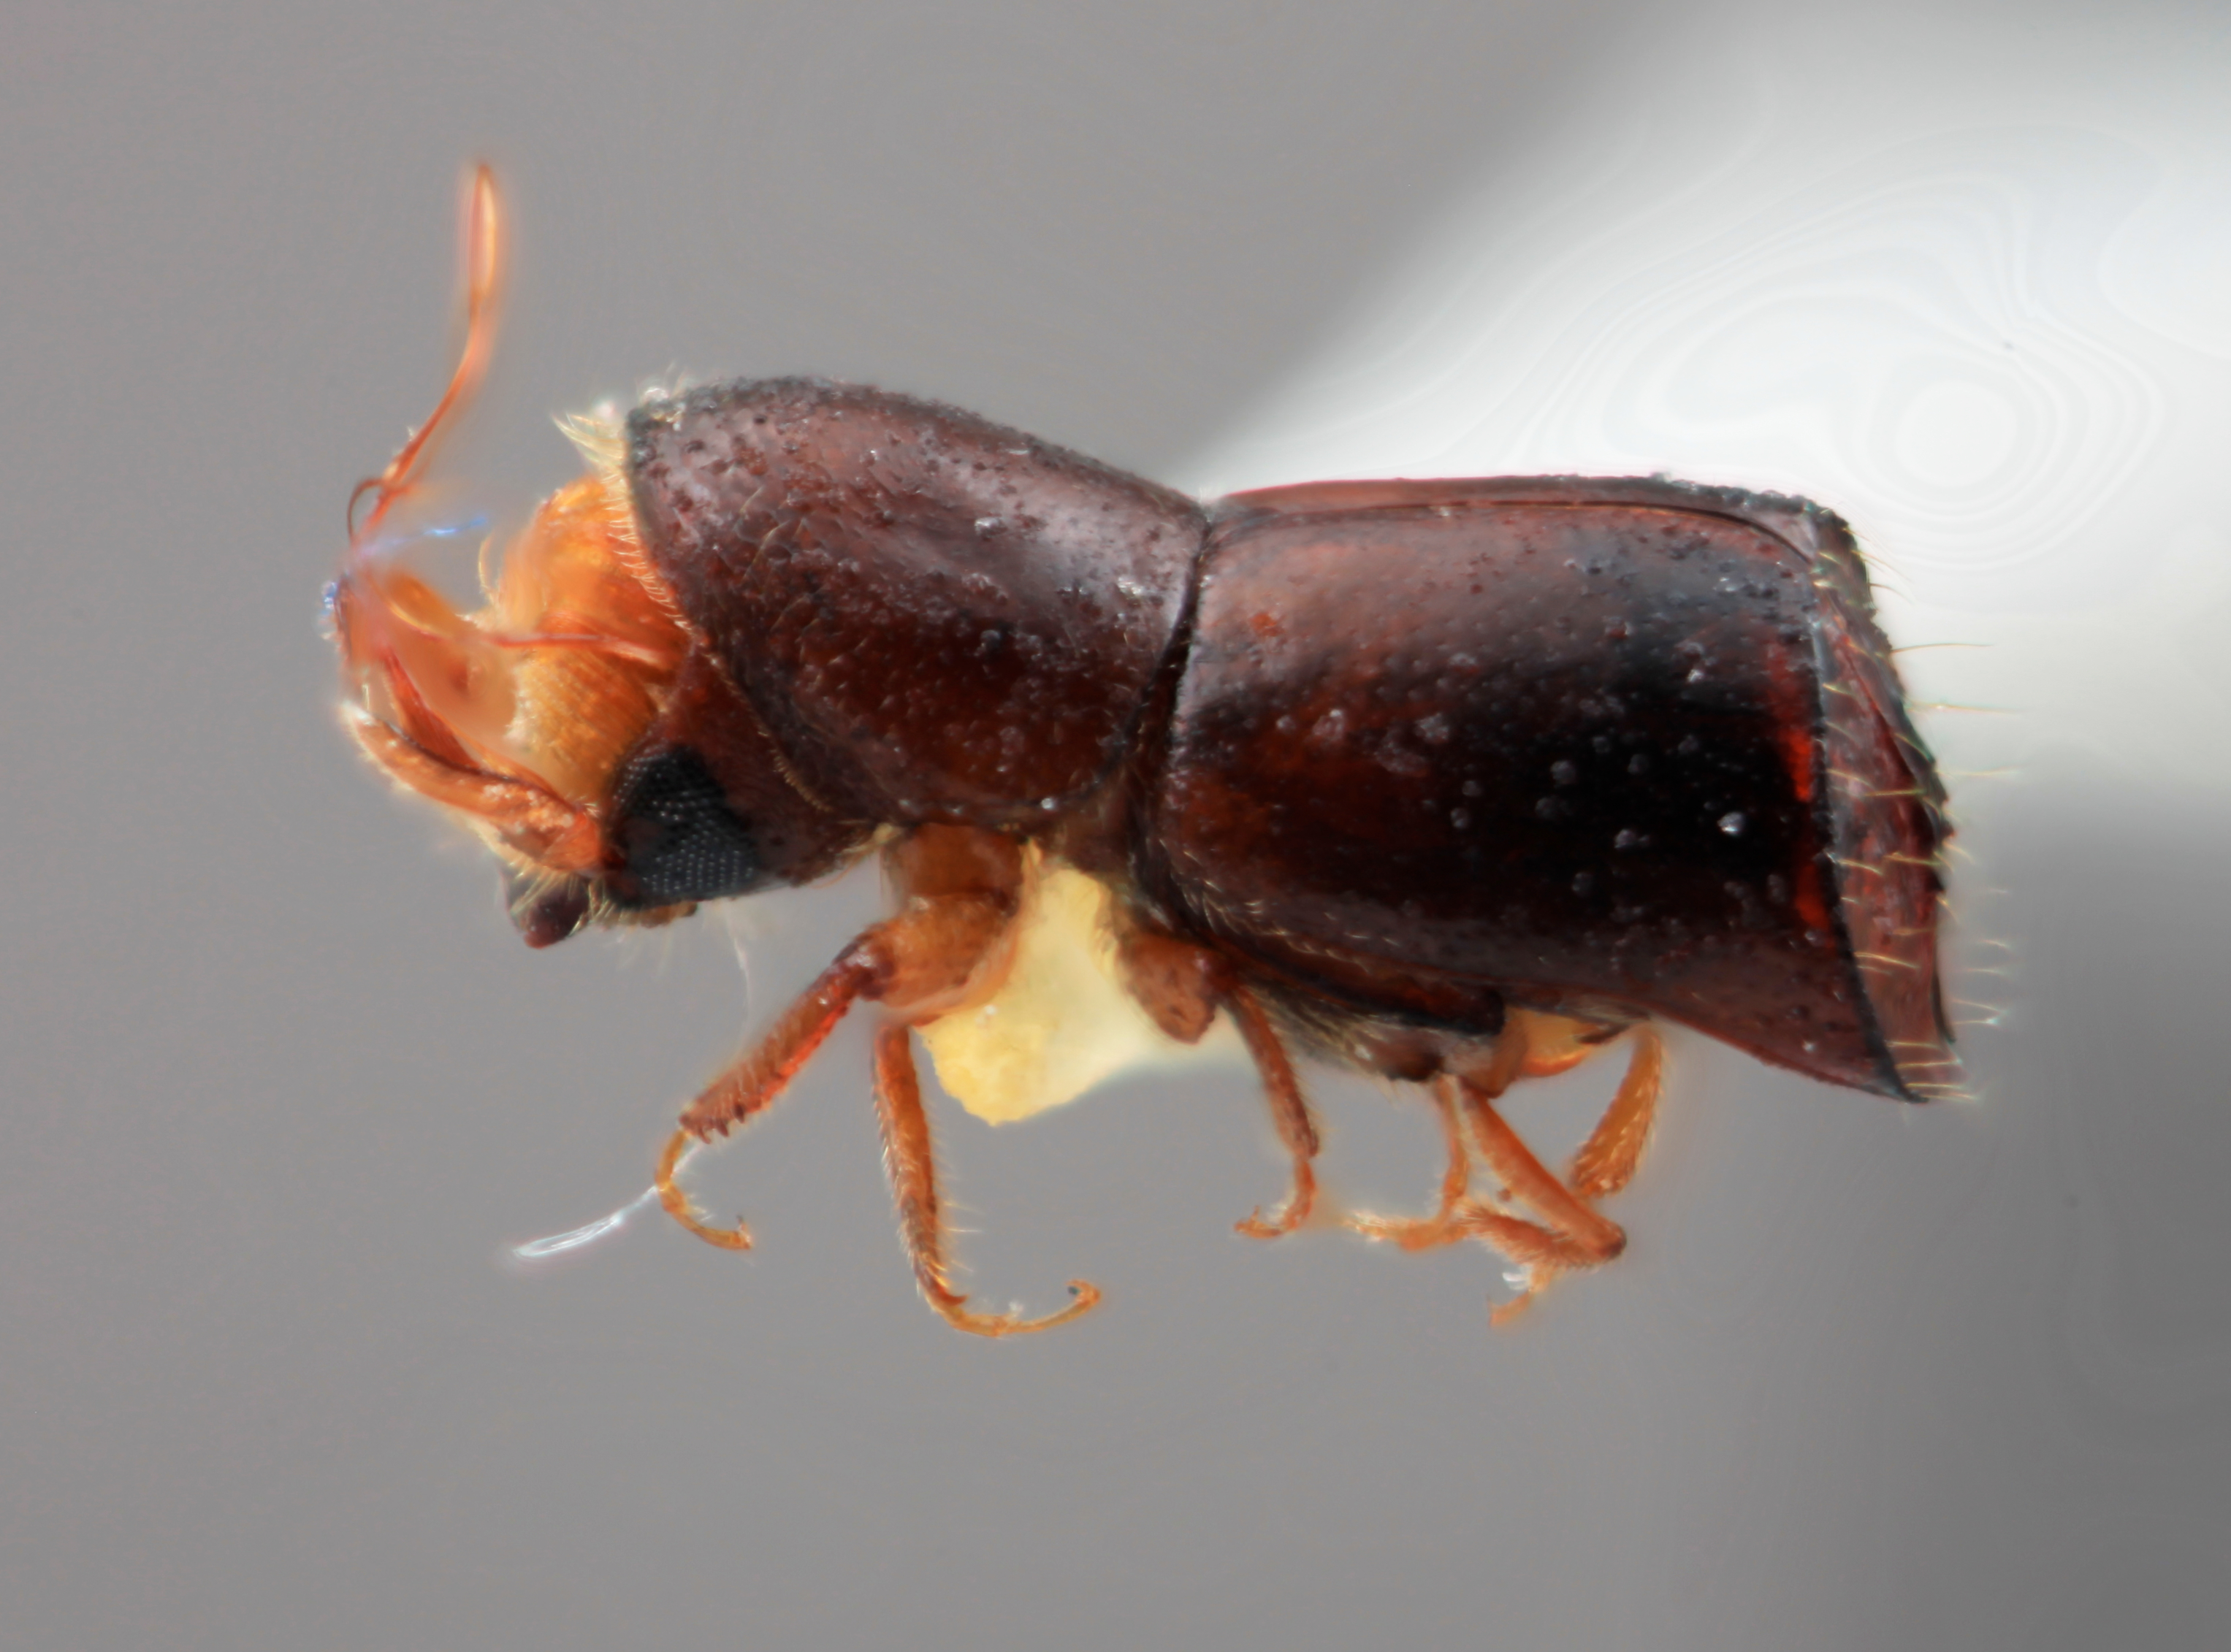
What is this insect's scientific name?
Corthylus cirritus
